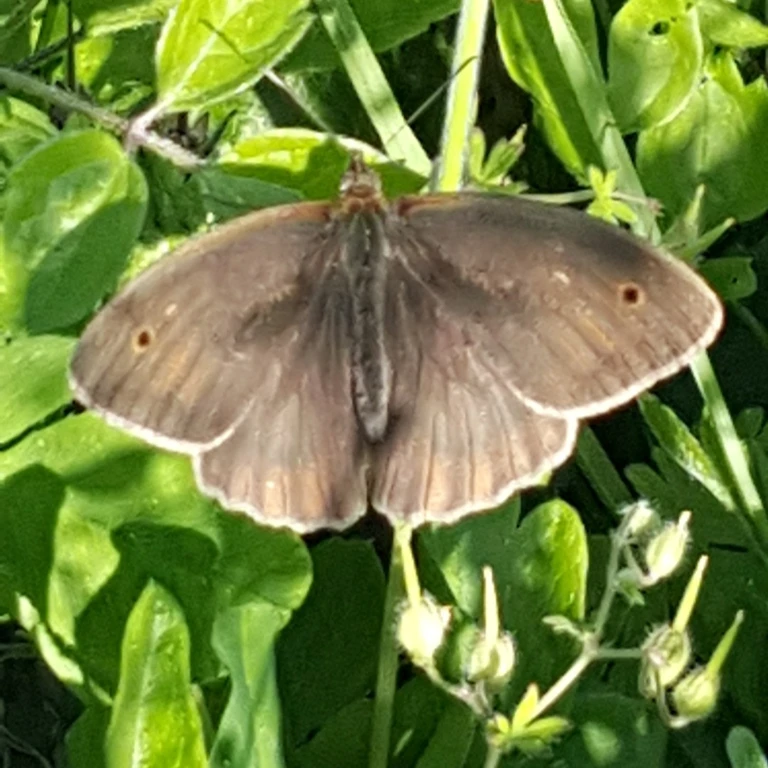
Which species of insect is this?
Maniola jurtina
